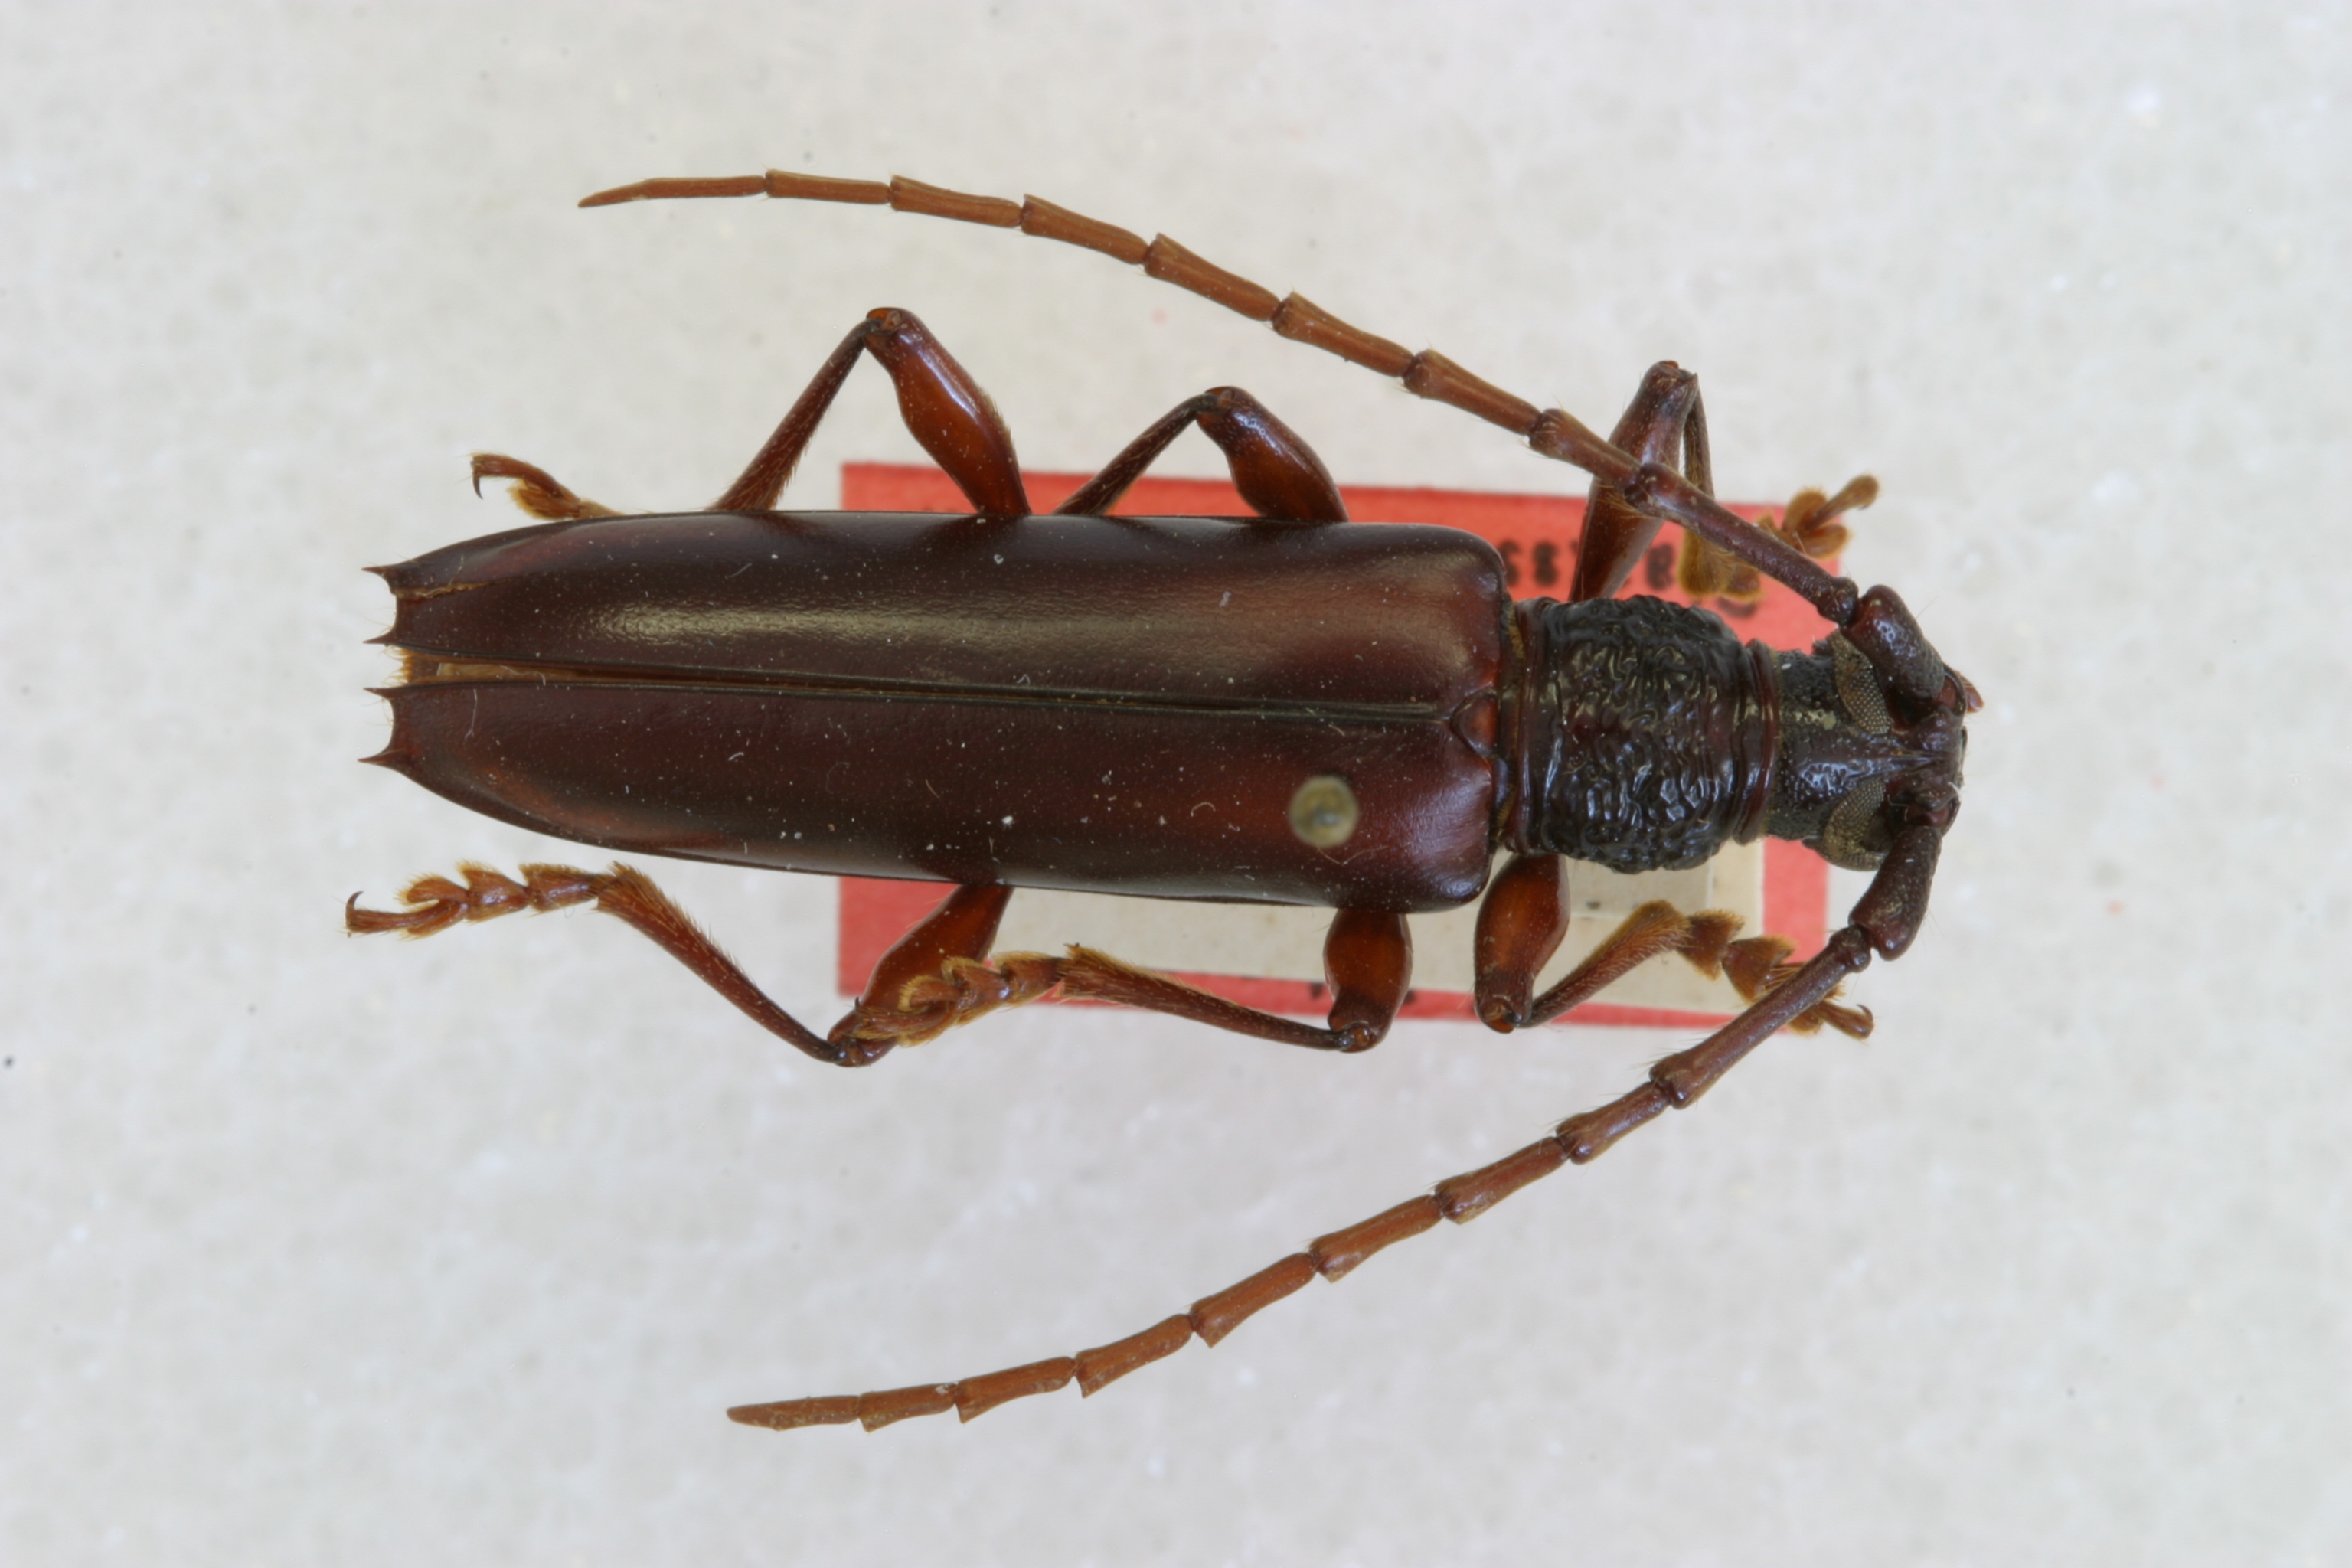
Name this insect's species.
Coleoxestia rufosemivittata
